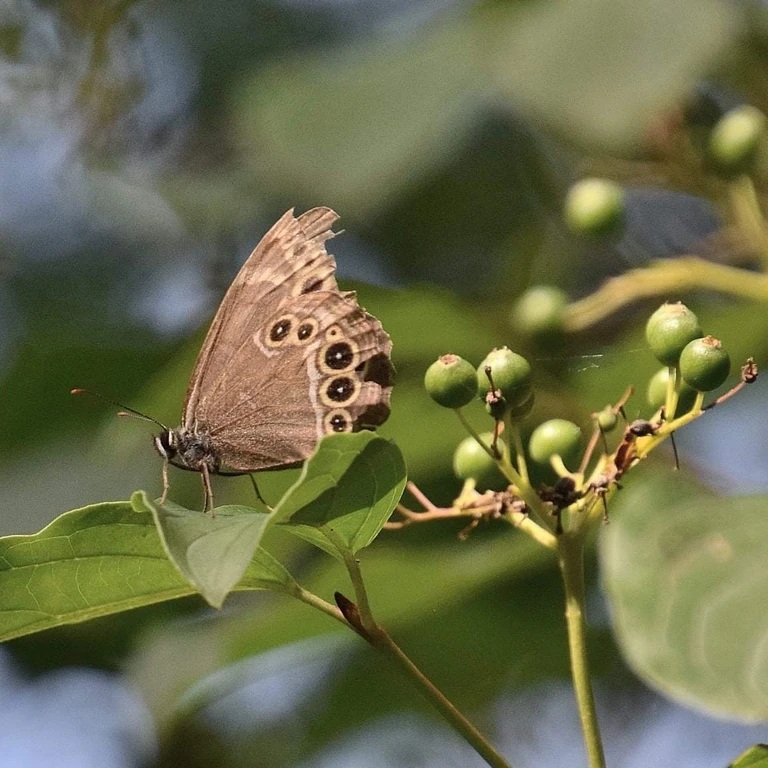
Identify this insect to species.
Lopinga achine (also Pararge achine)
